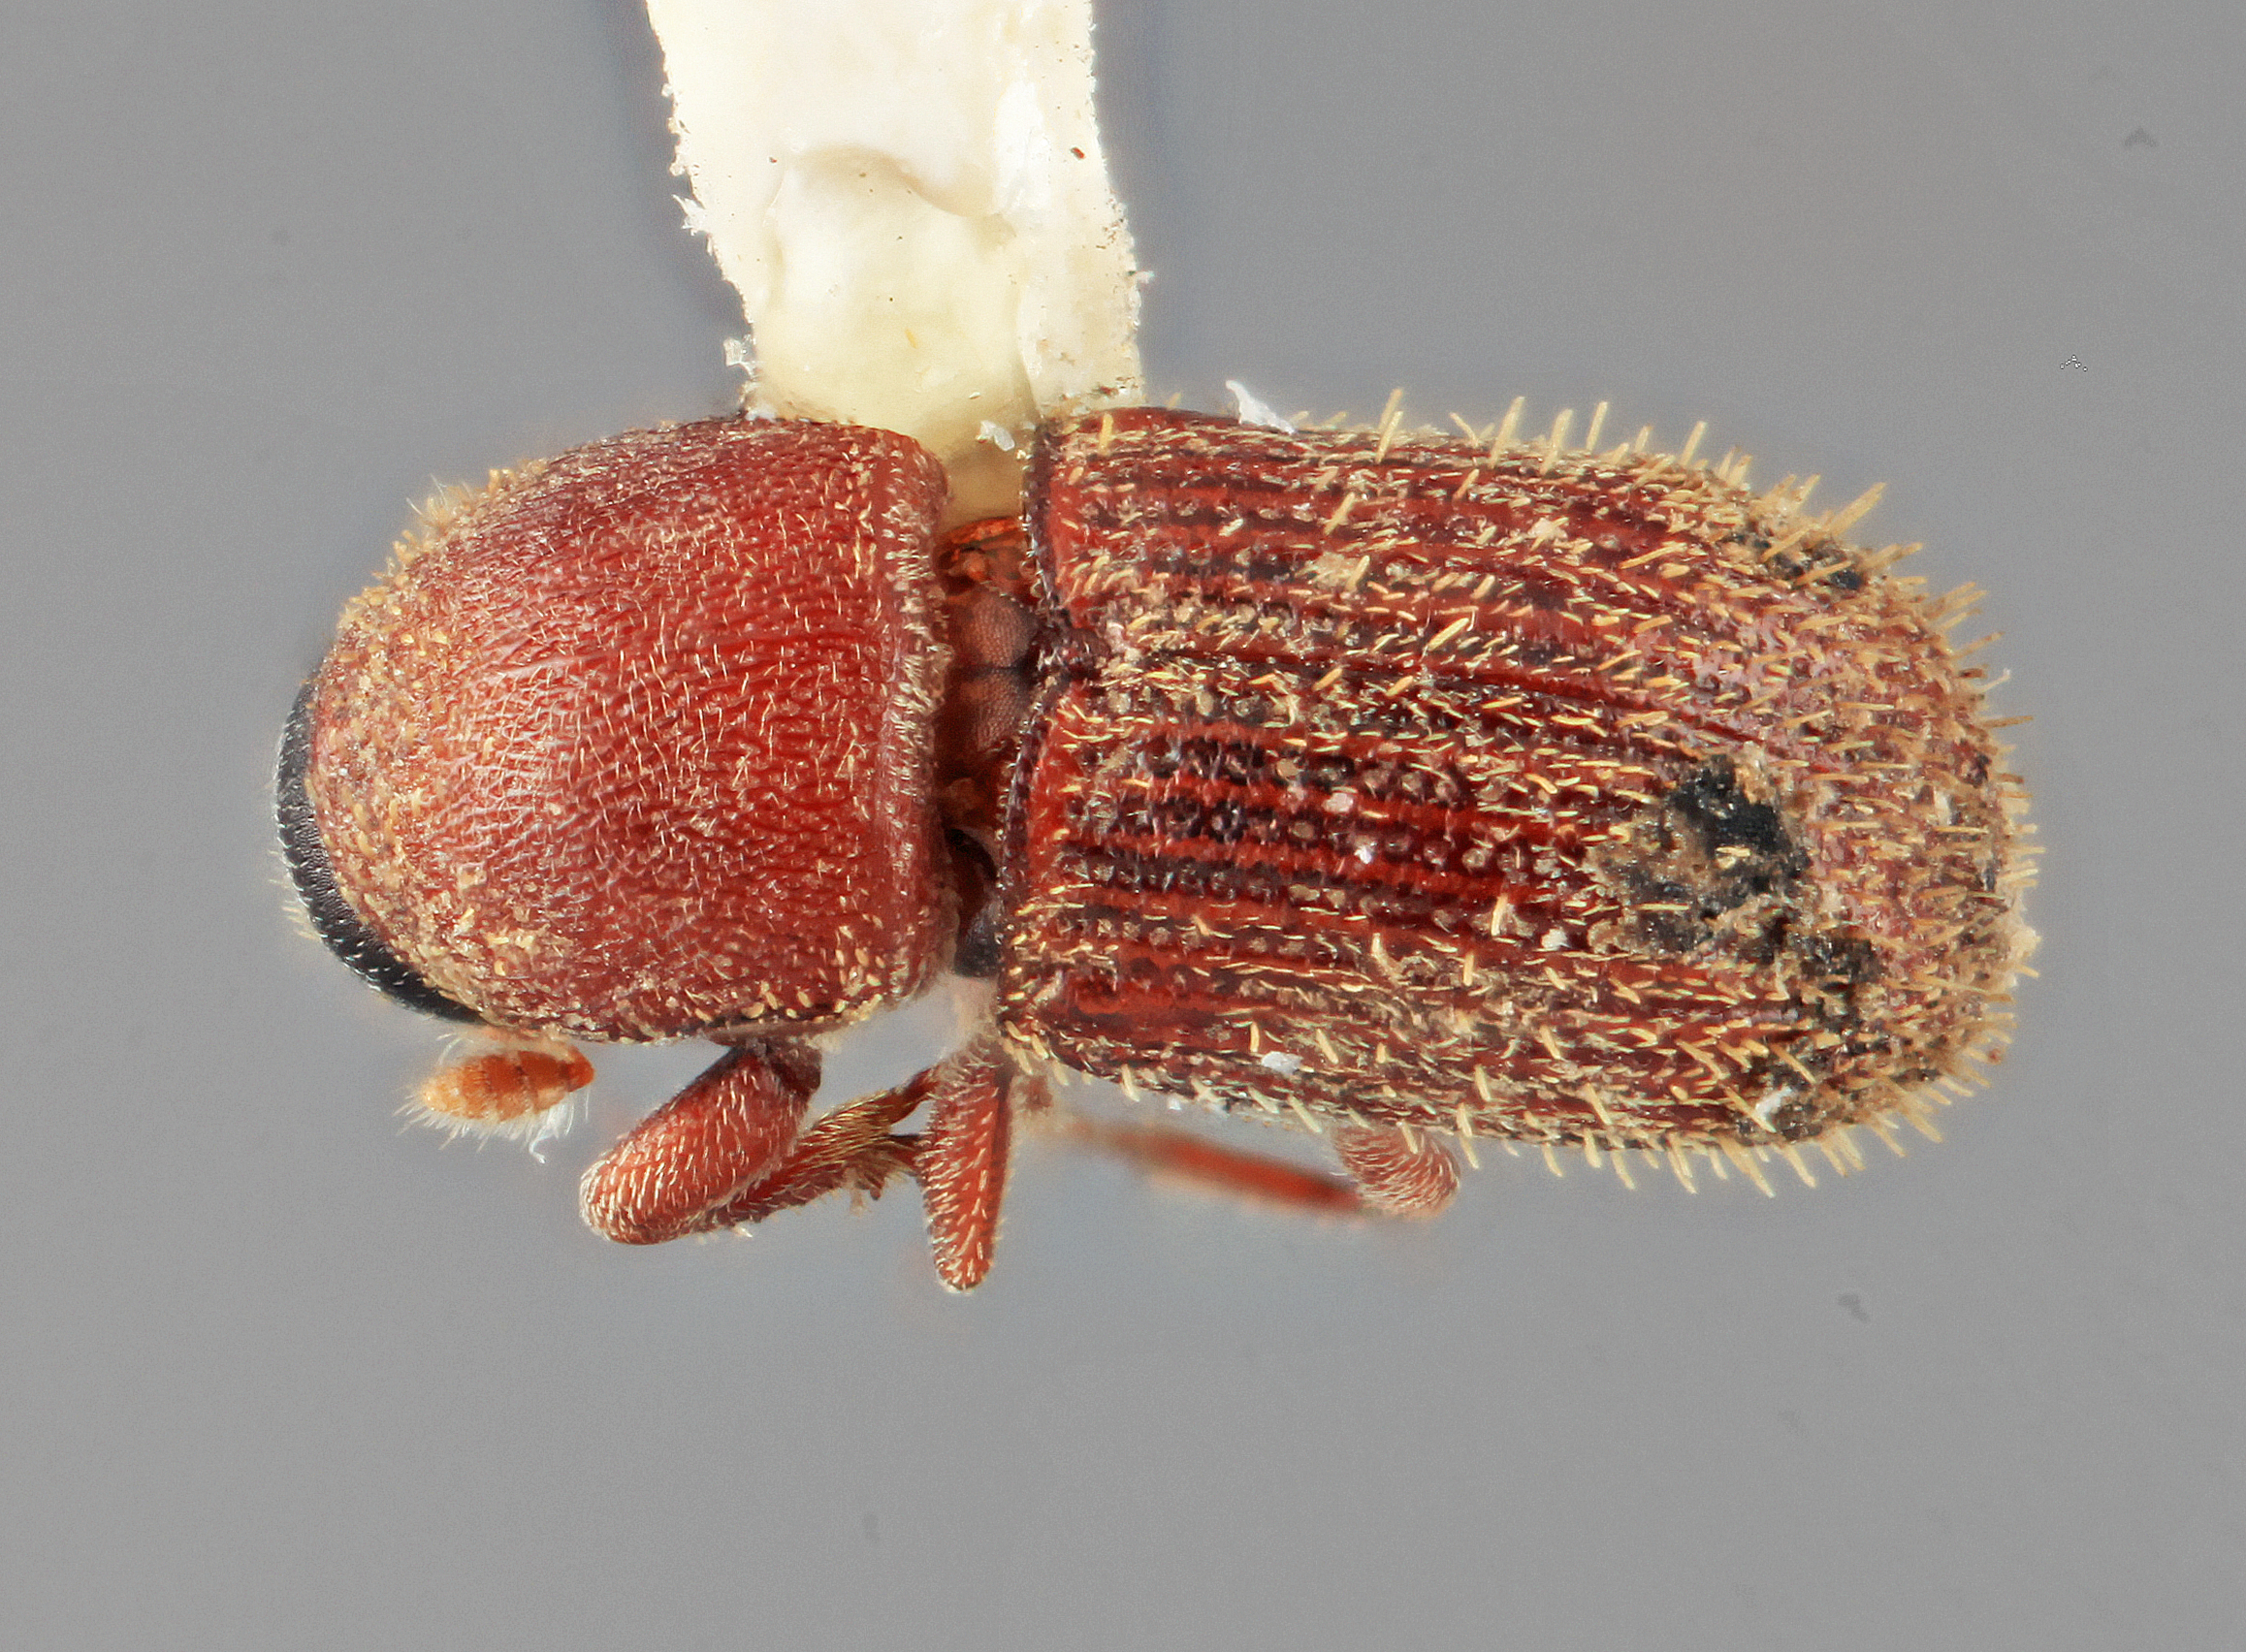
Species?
Cnesinus degener
